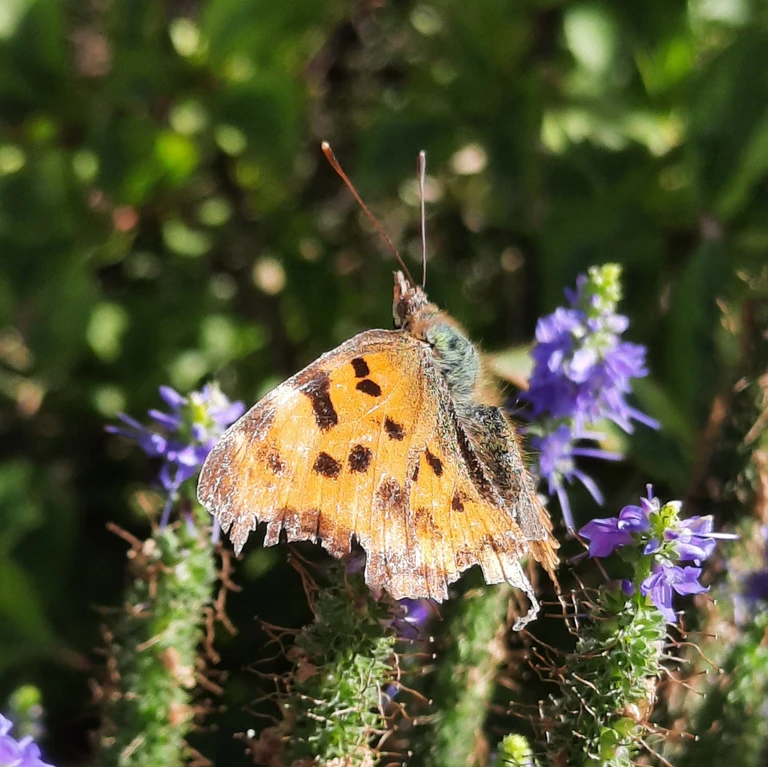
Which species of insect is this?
Polygonia c-album
